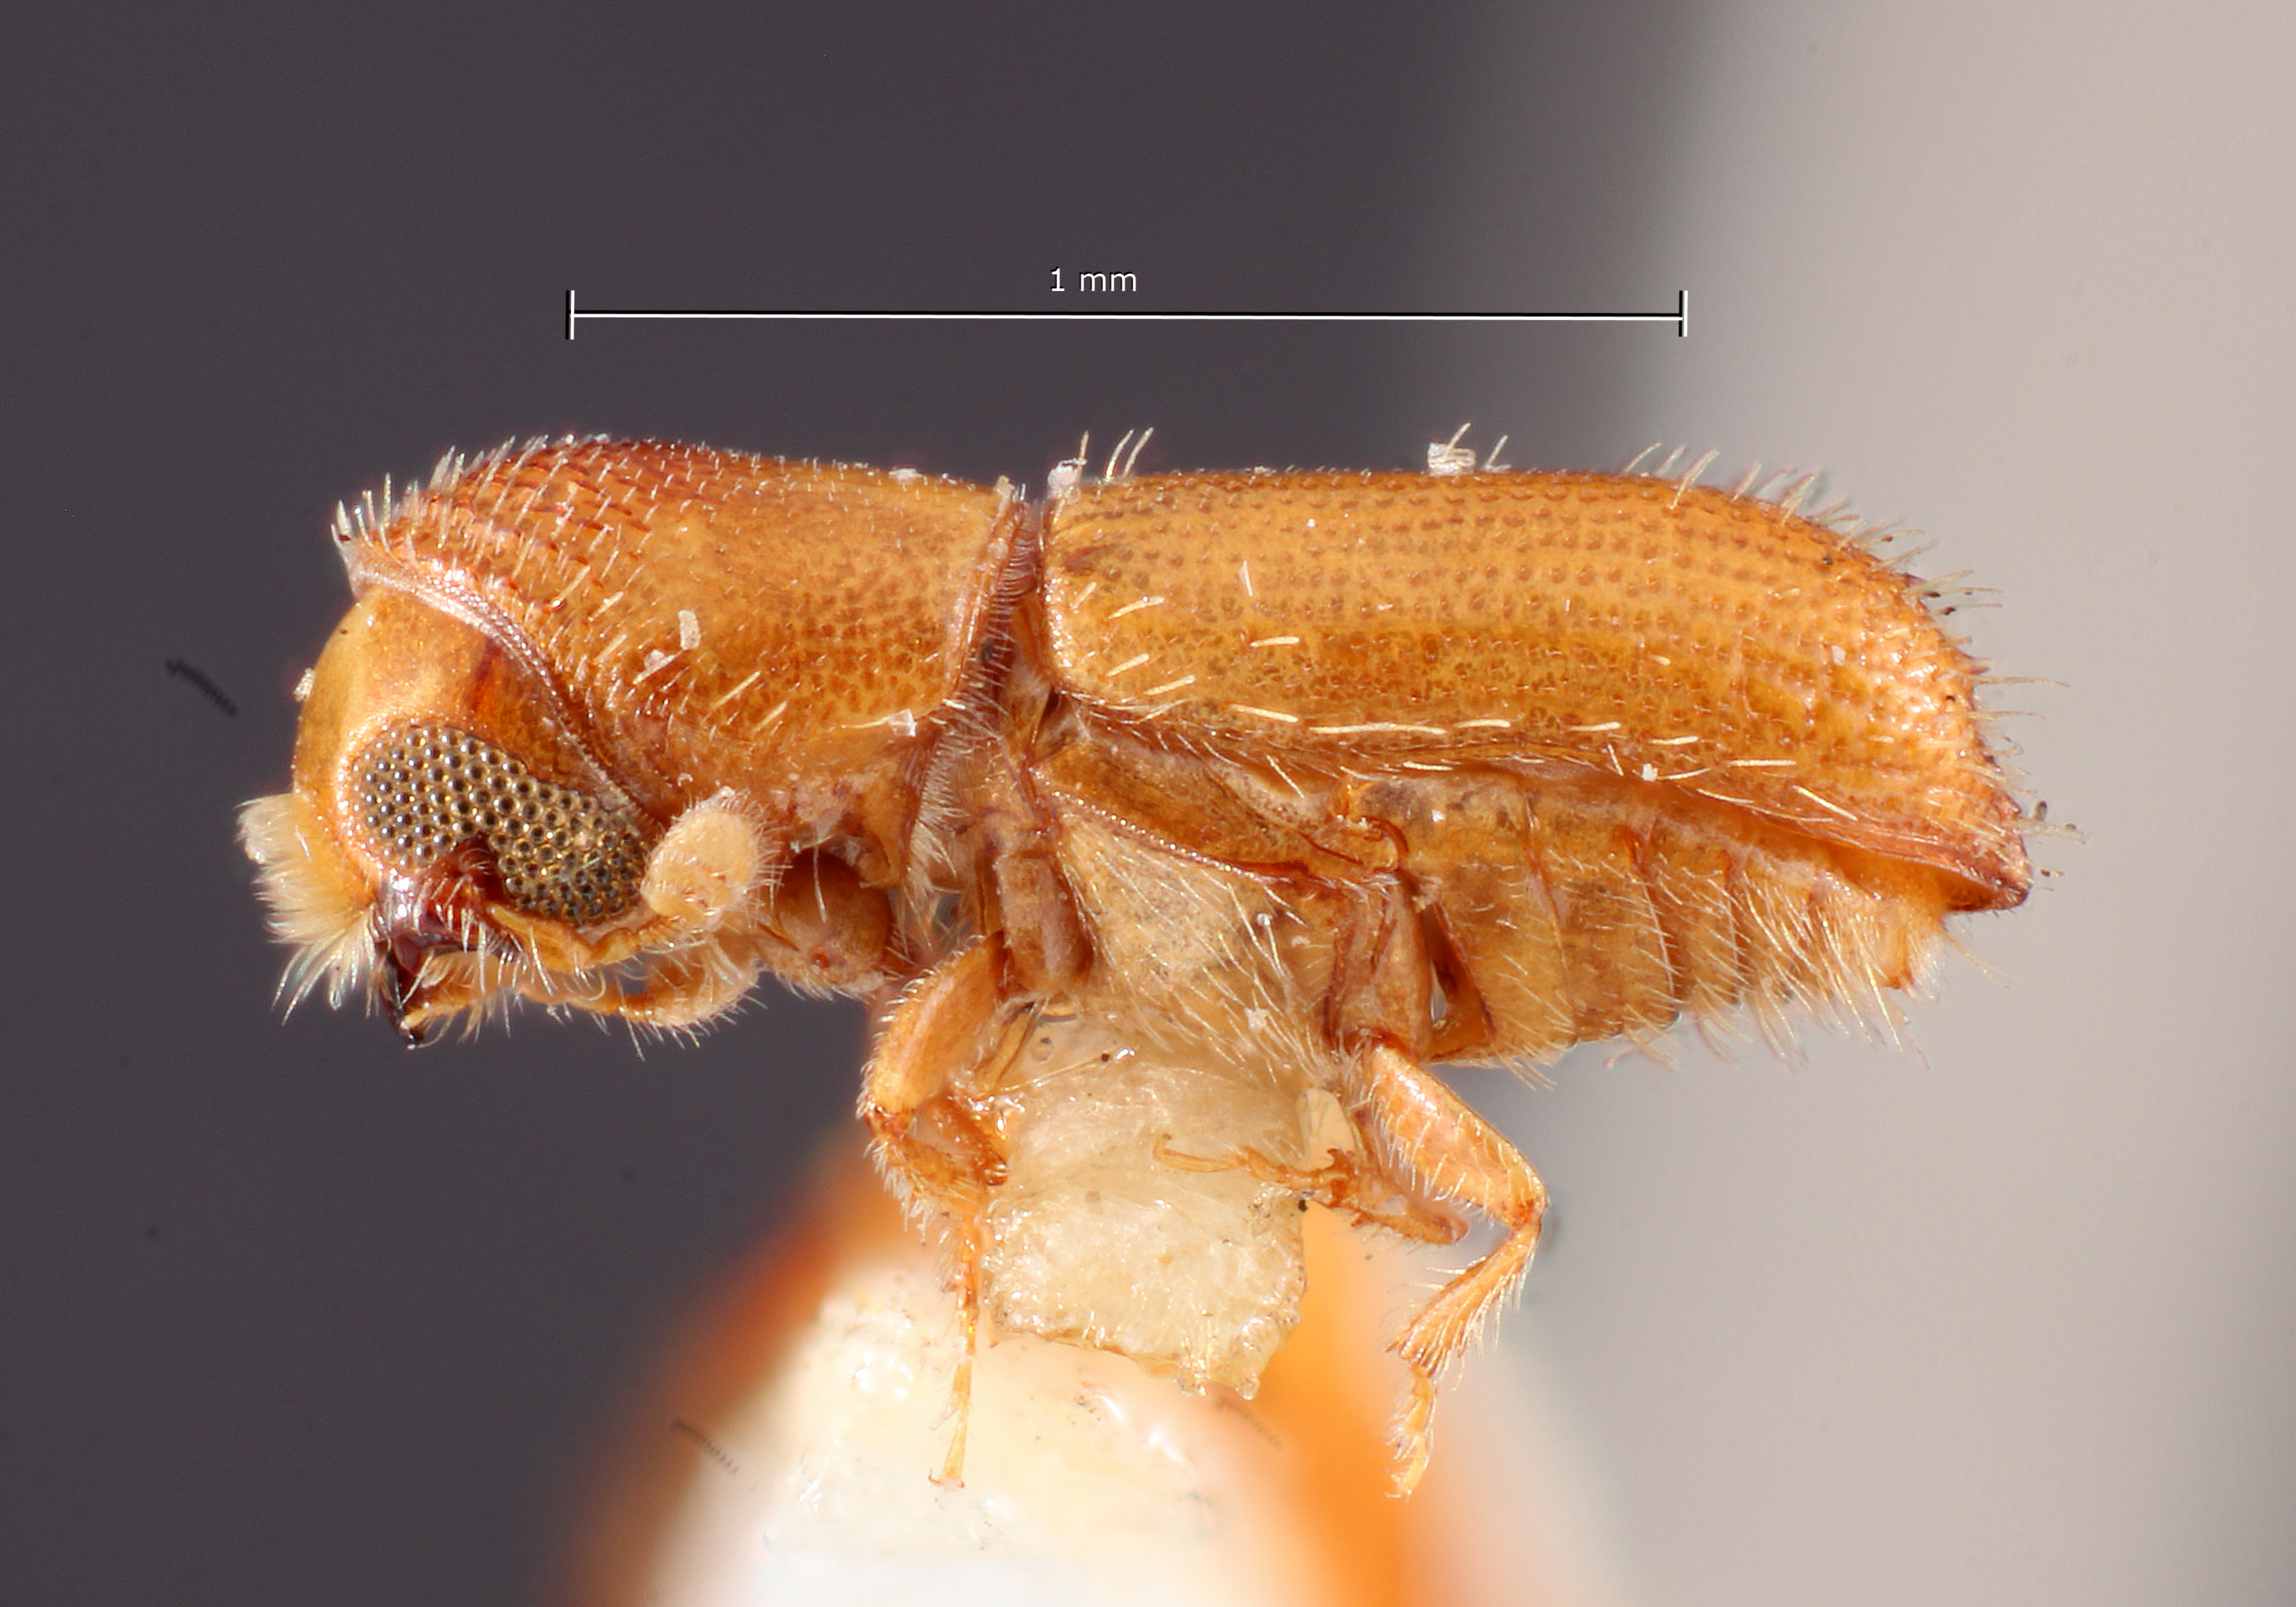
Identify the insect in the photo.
Pityophthorus shannoni
